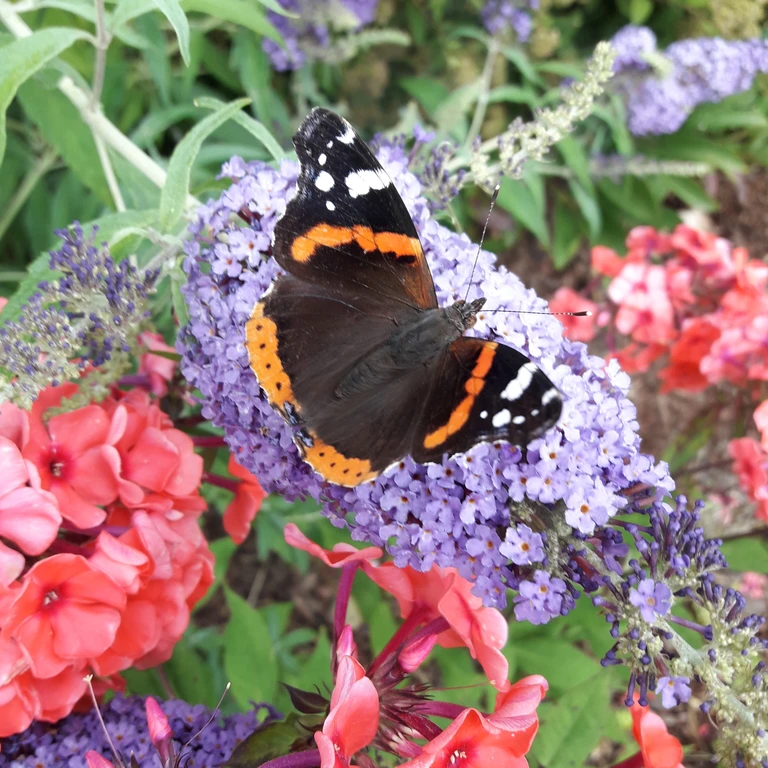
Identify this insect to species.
Vanessa atalanta
